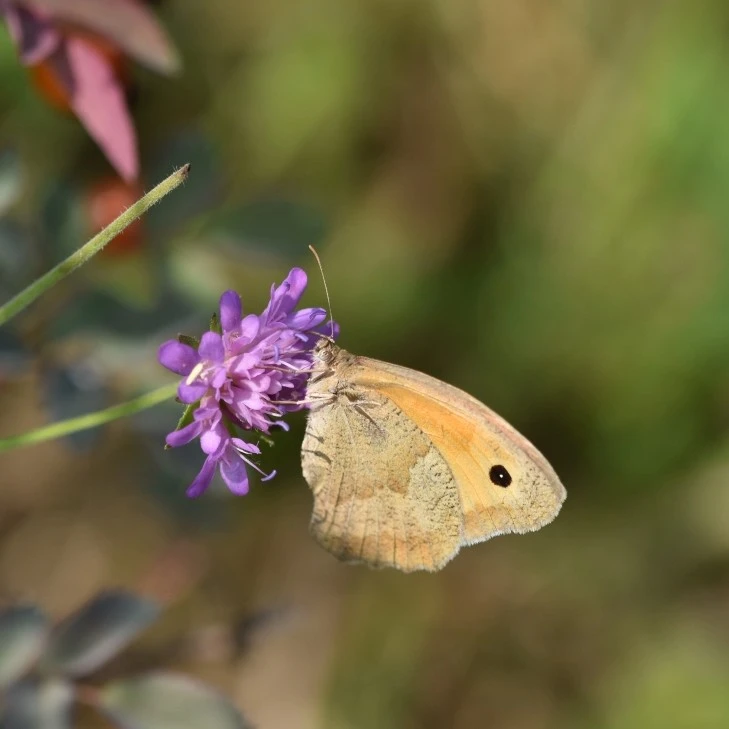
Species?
Maniola jurtina
